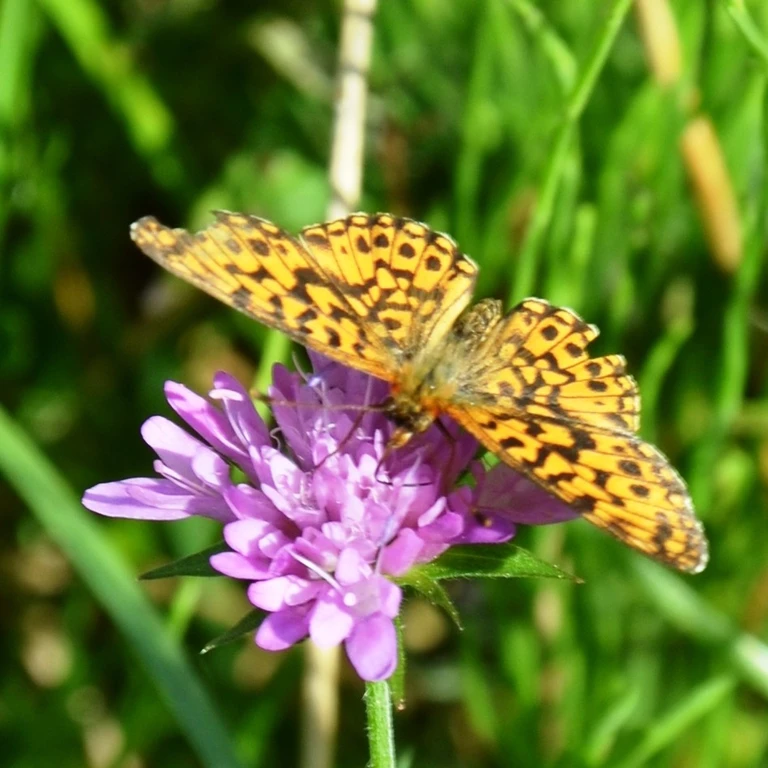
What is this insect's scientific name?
Boloria dia
